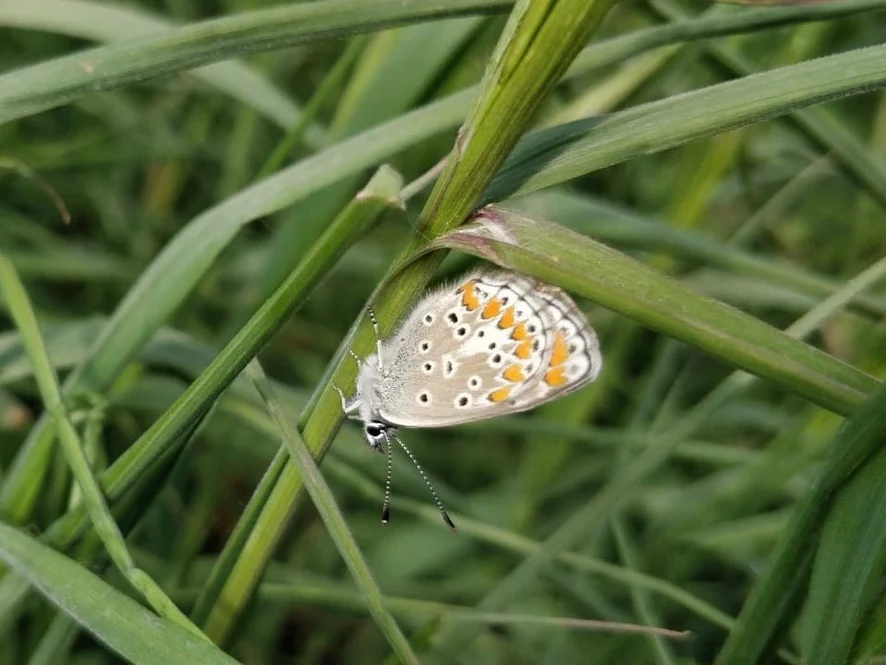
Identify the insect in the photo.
Aricia agestis/artaxerxes
